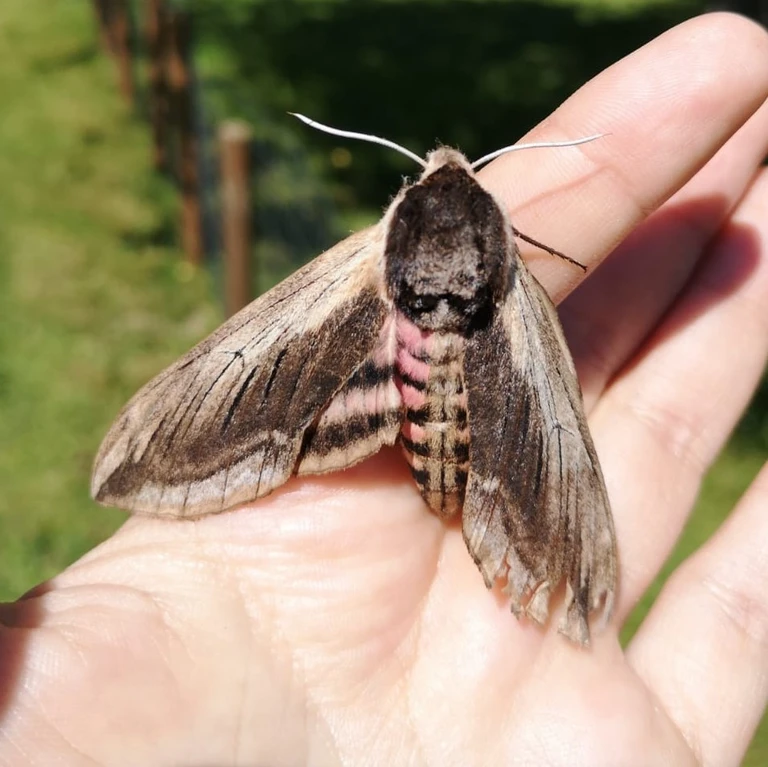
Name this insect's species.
Sphinx ligustri
